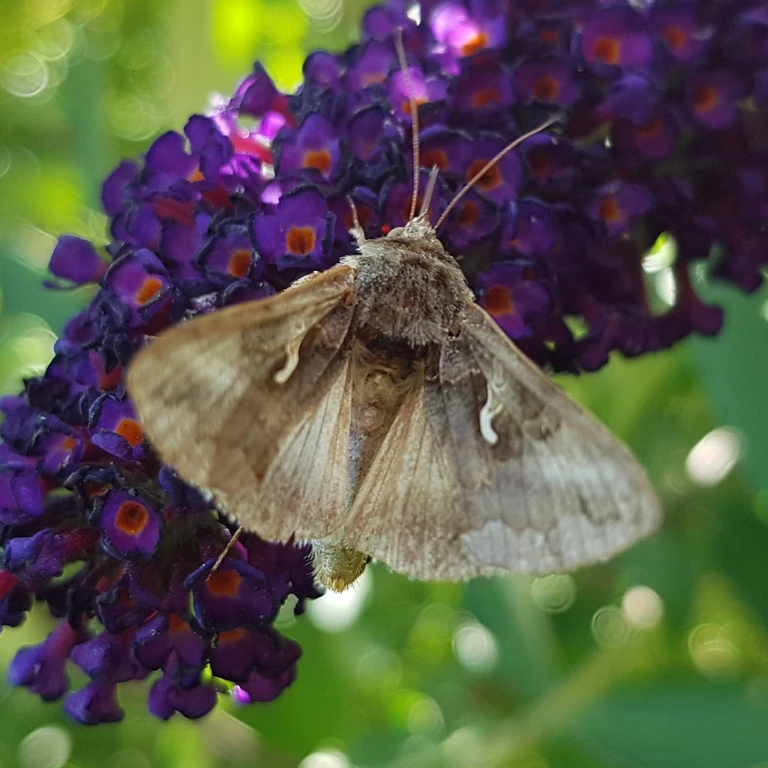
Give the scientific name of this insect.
Autographa gamma
